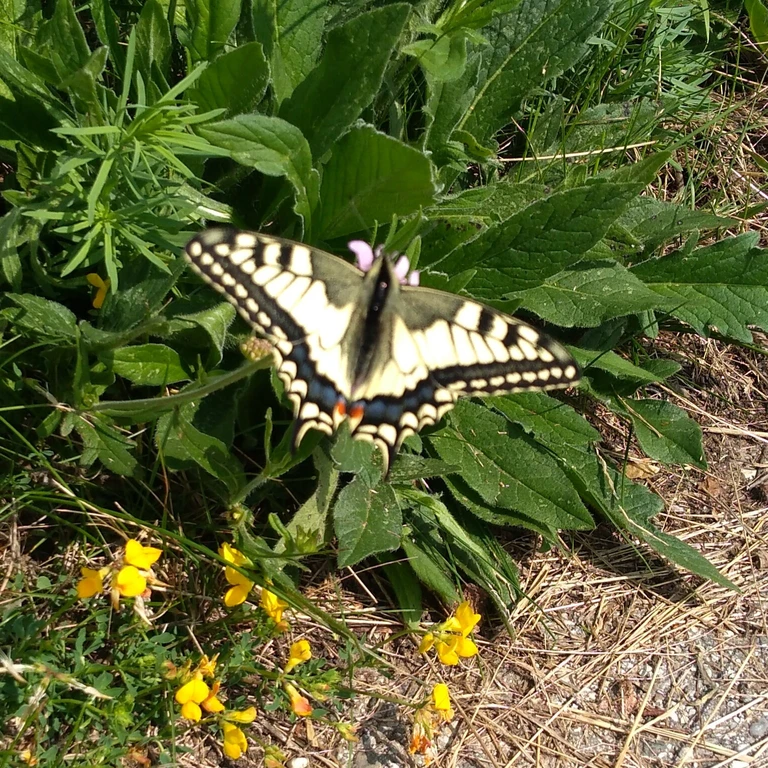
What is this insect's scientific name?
Papilio machaon
